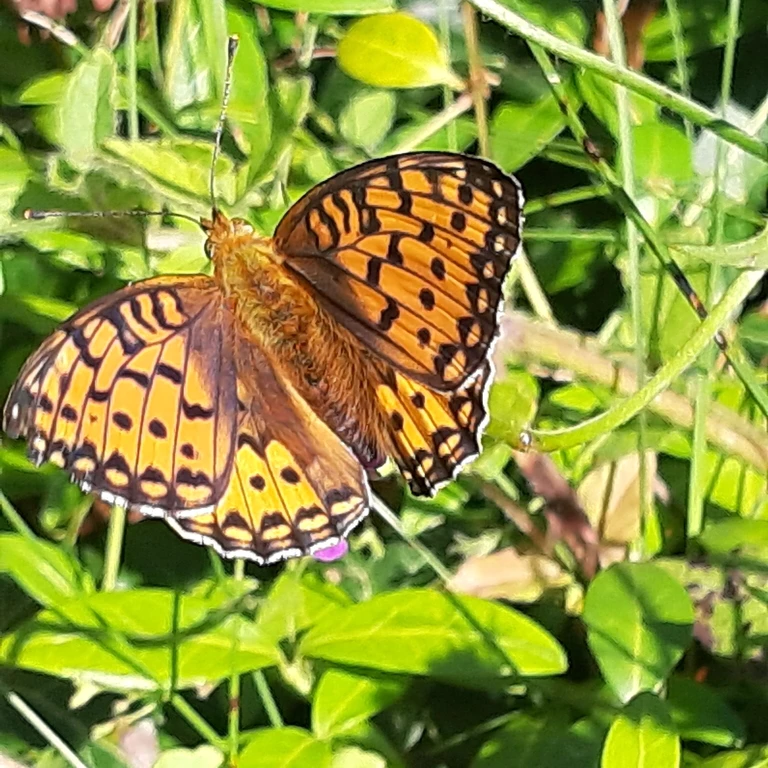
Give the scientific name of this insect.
Speyeria aglaja
